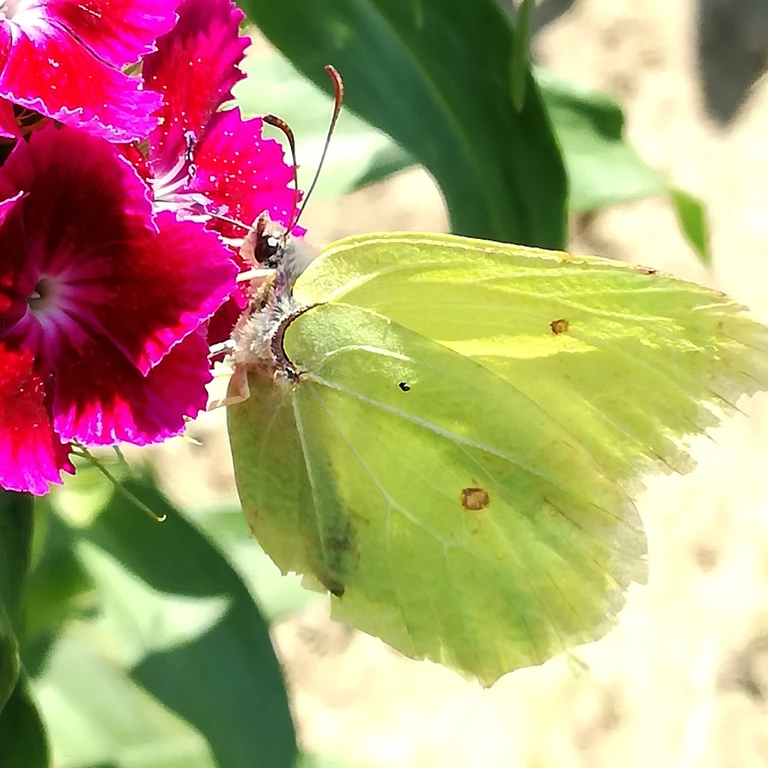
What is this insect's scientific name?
Gonepteryx rhamni
